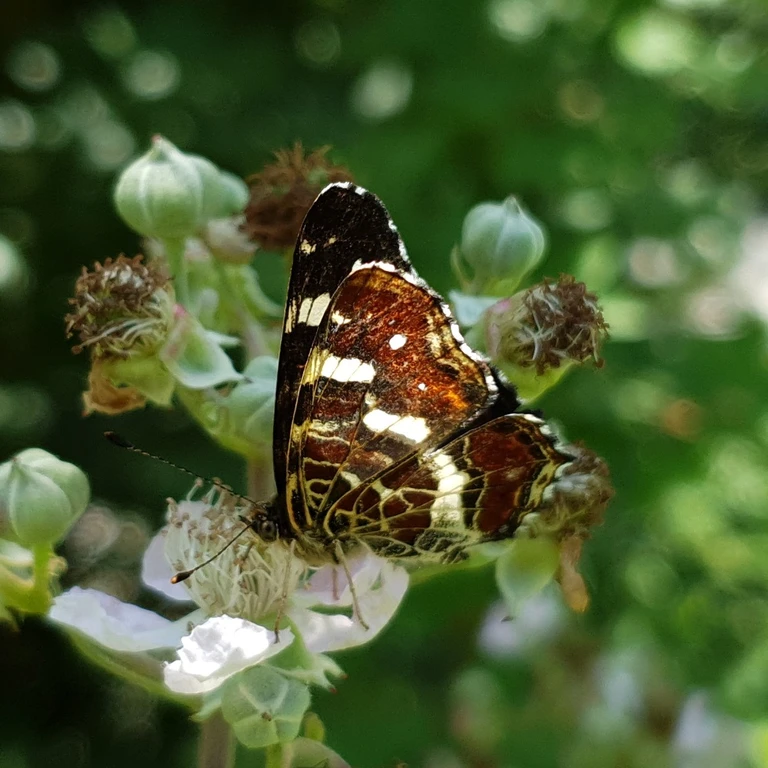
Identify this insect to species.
Araschnia levana
